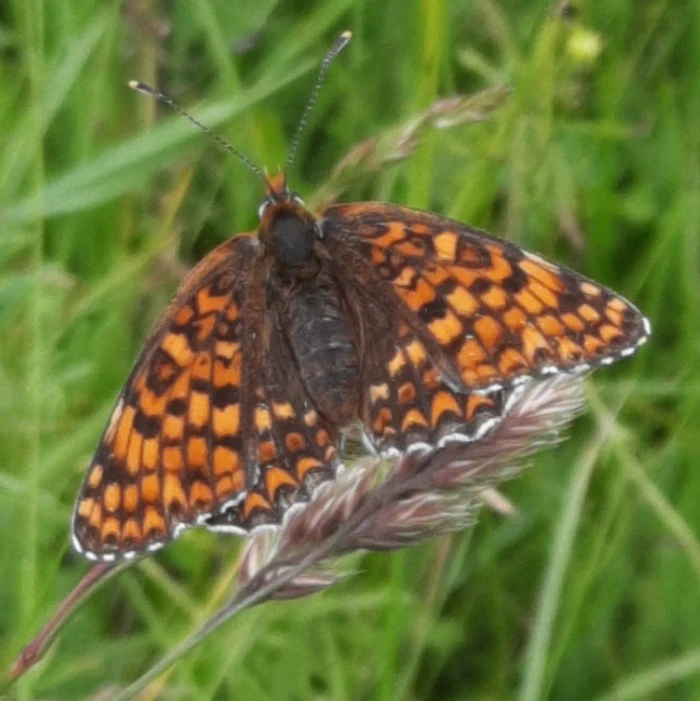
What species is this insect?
Melitaea phoebe
